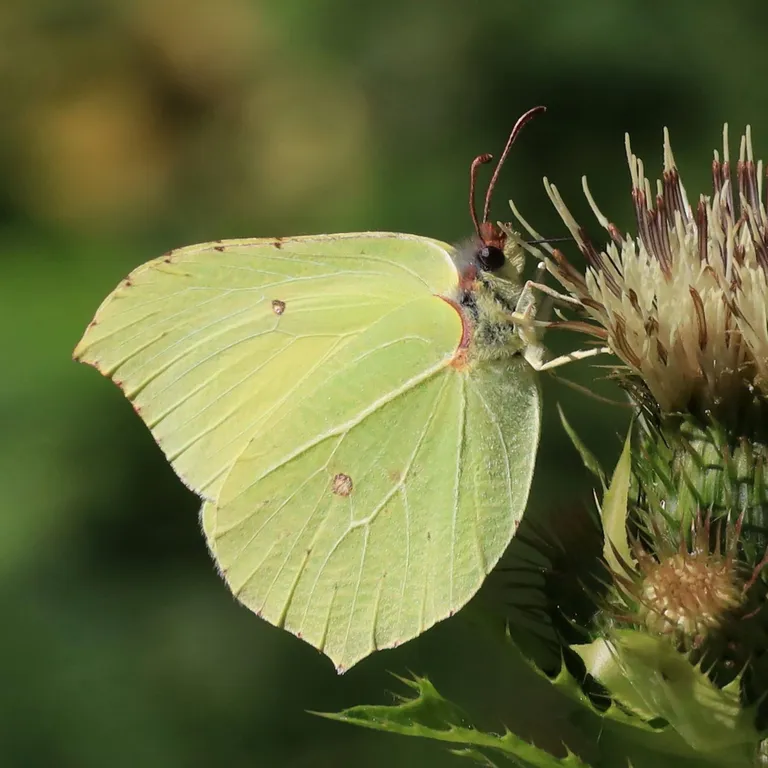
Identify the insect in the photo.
Gonepteryx rhamni
